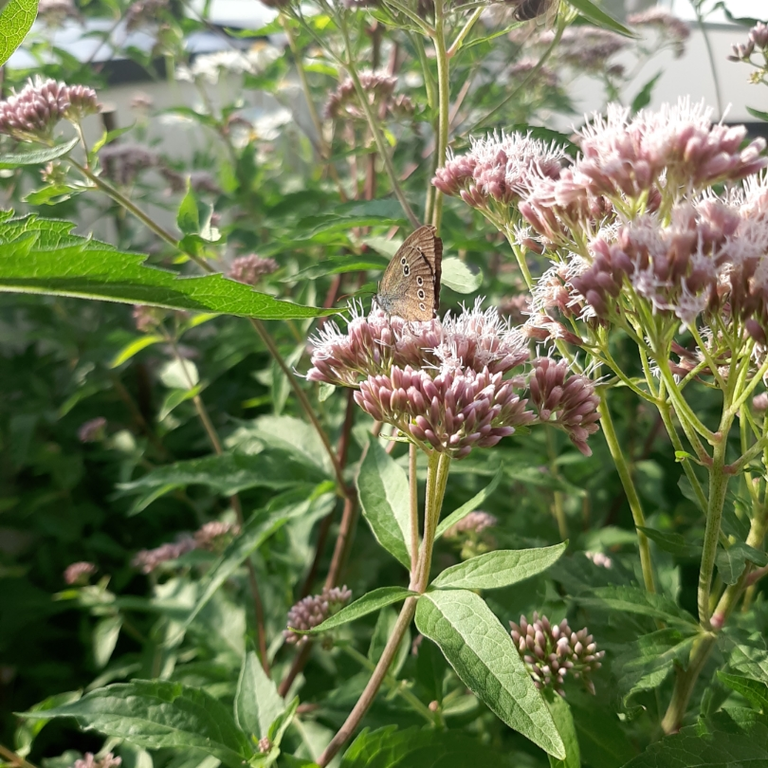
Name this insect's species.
Aphantopus hyperantus
